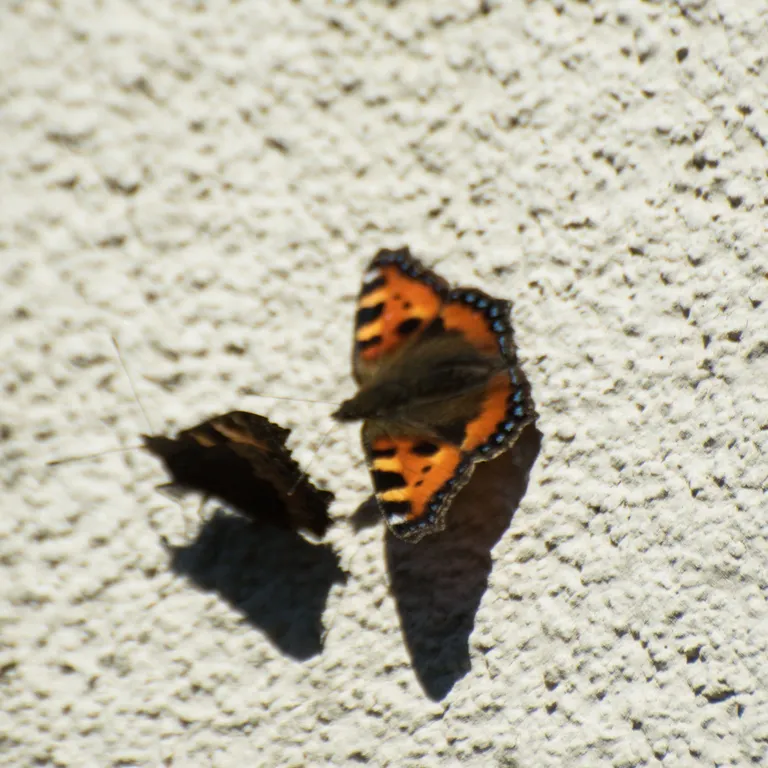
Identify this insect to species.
Aglais urticae
